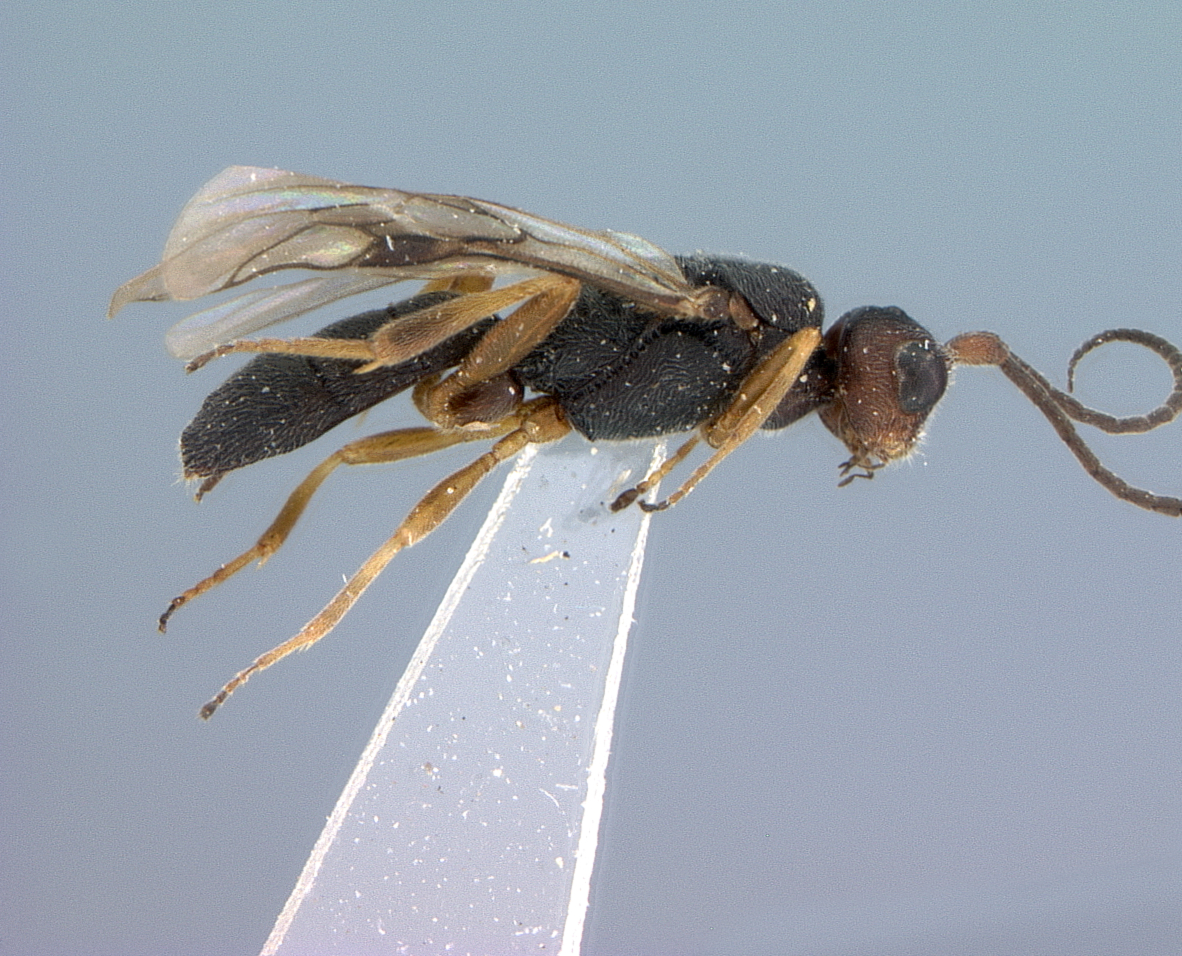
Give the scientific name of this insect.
Phanerotoma toreutae
